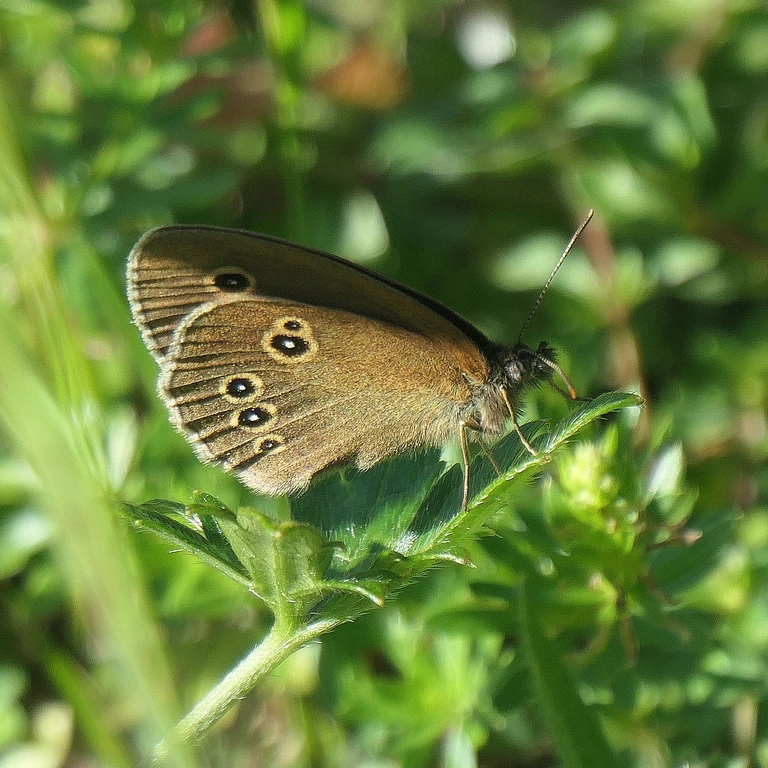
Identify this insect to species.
Aphantopus hyperantus
